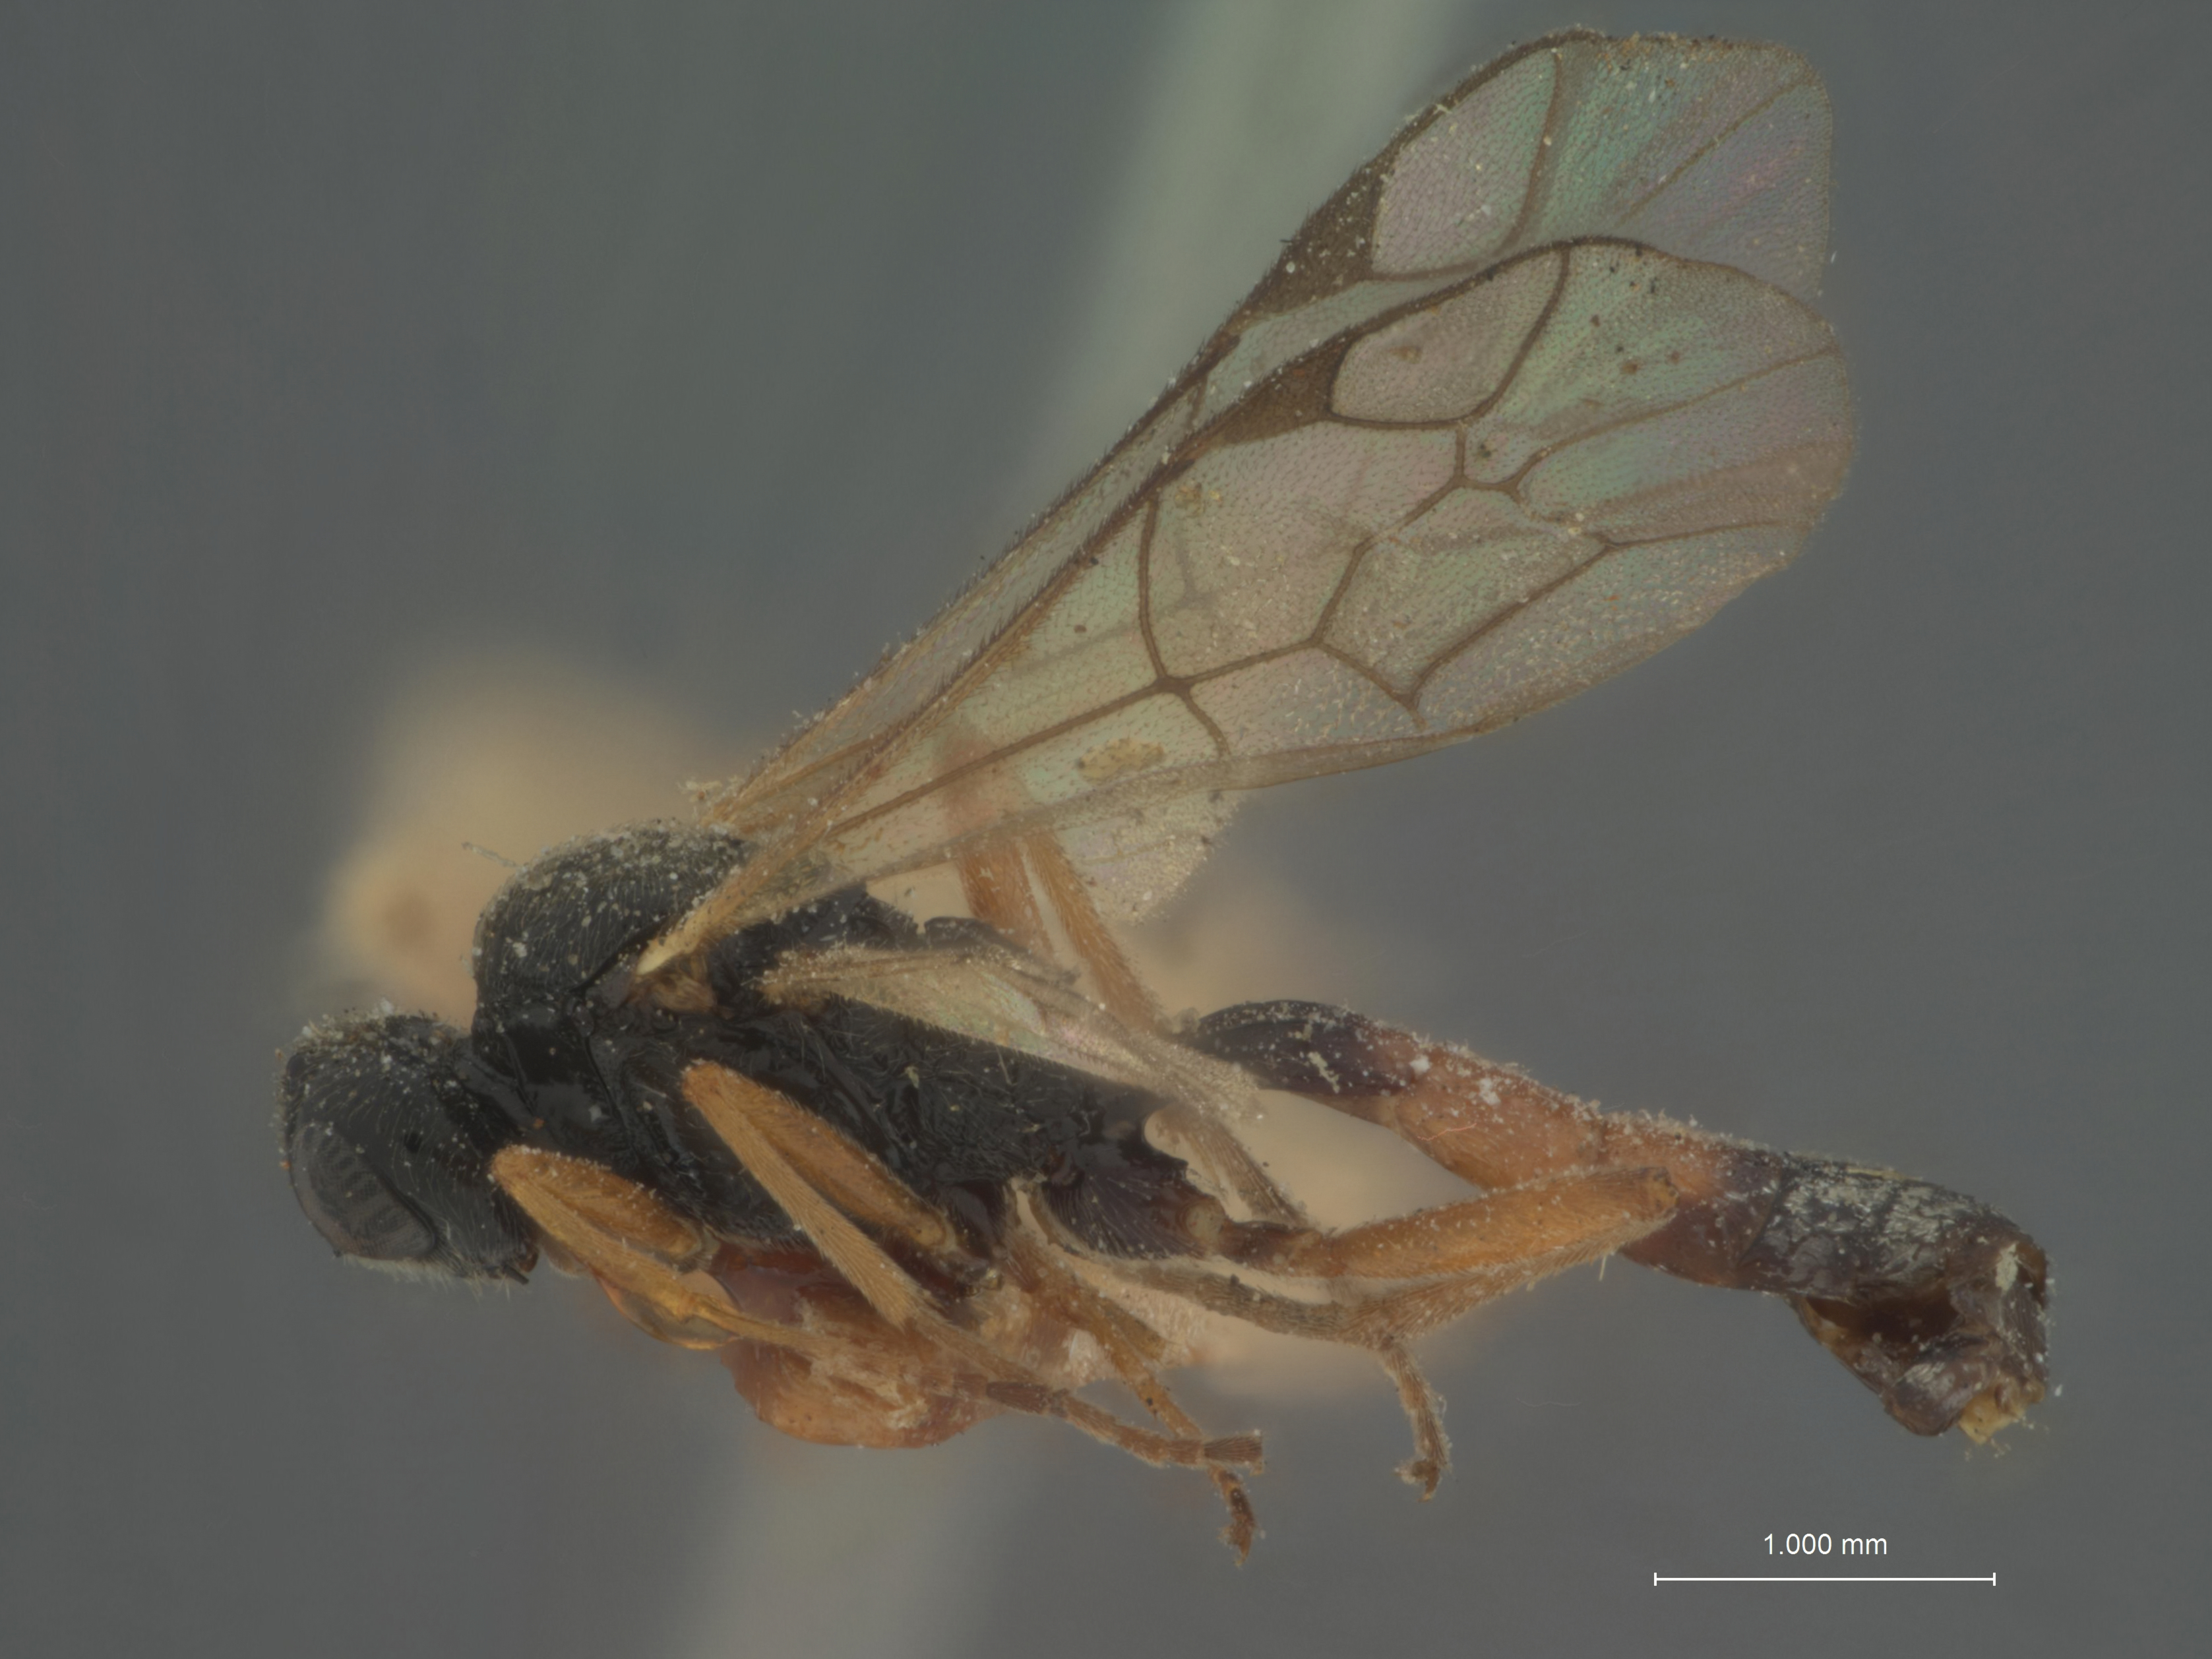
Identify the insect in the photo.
Hemiteles bicornutus
